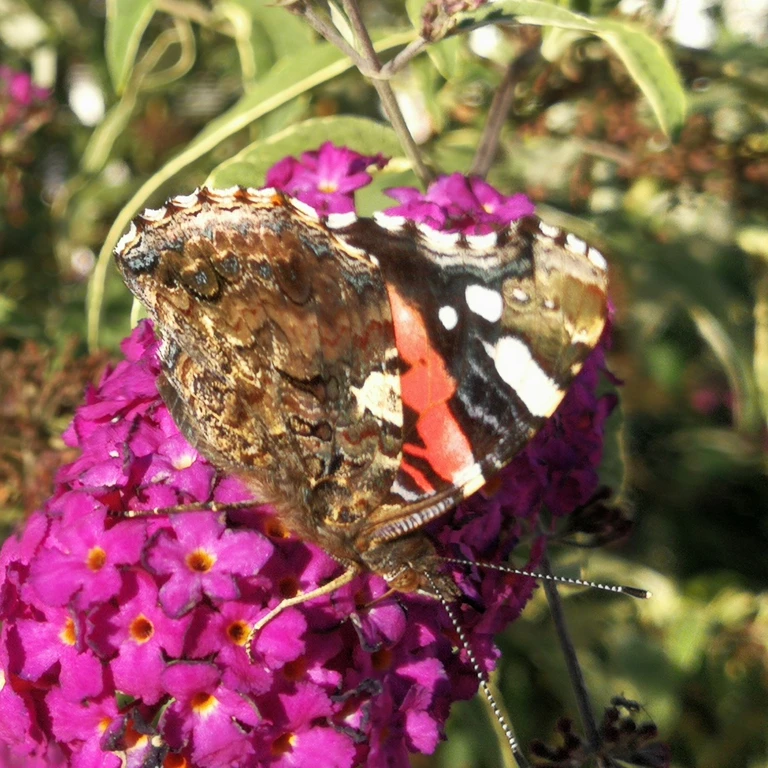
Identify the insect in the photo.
Vanessa atalanta
